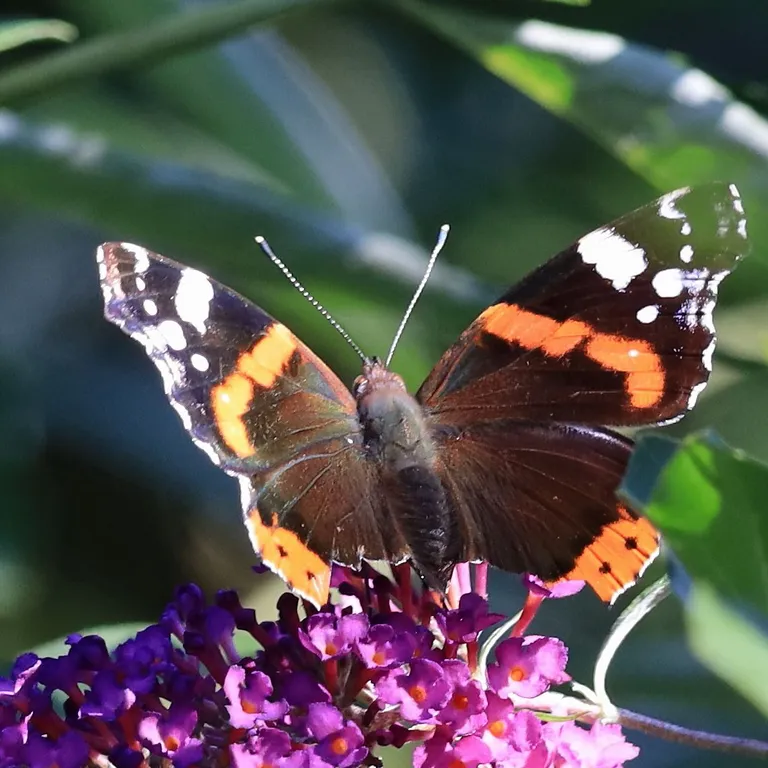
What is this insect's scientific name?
Vanessa atalanta
